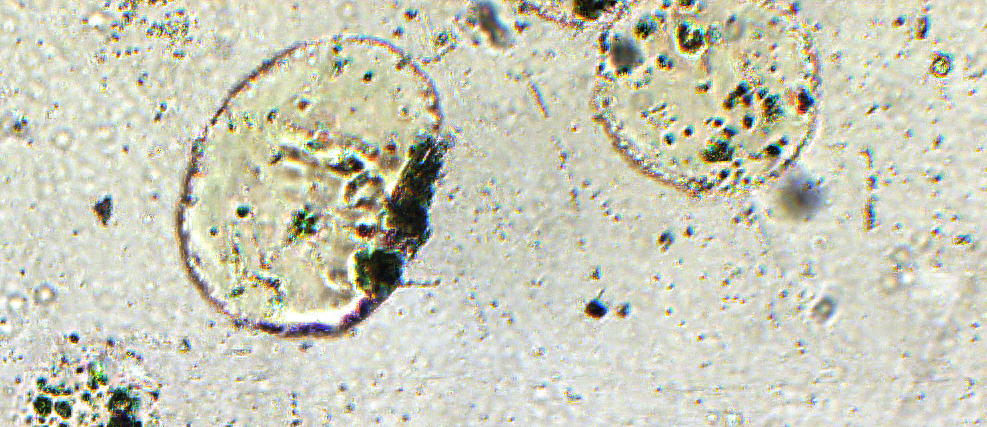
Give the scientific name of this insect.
Artas koebelei
